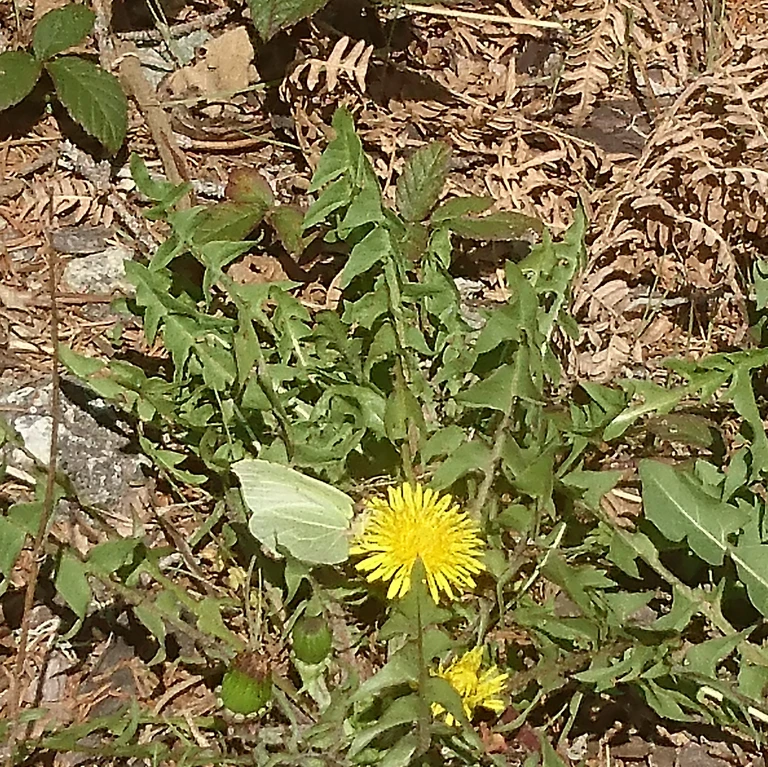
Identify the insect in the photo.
Gonepteryx rhamni
